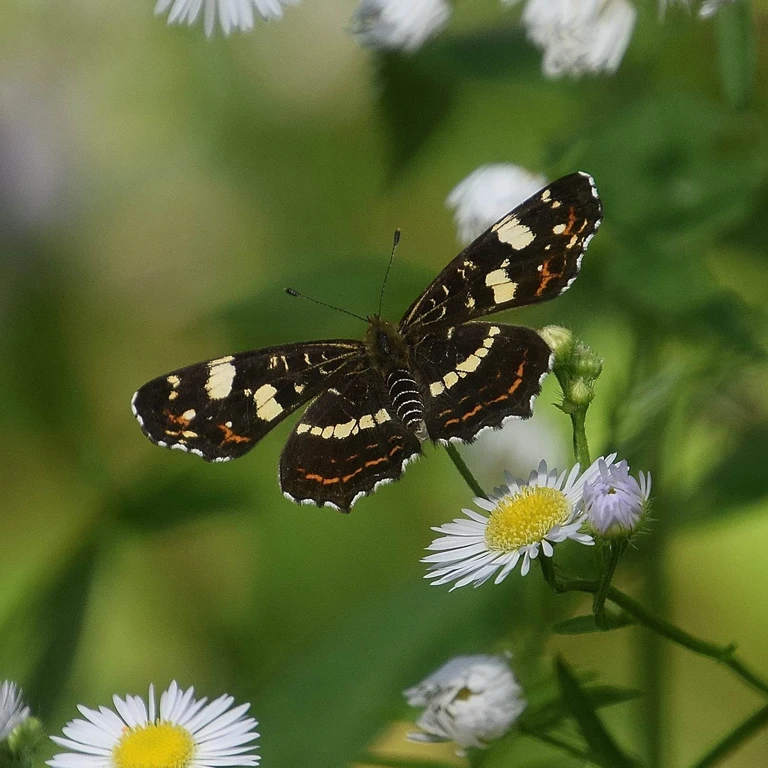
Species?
Araschnia levana
